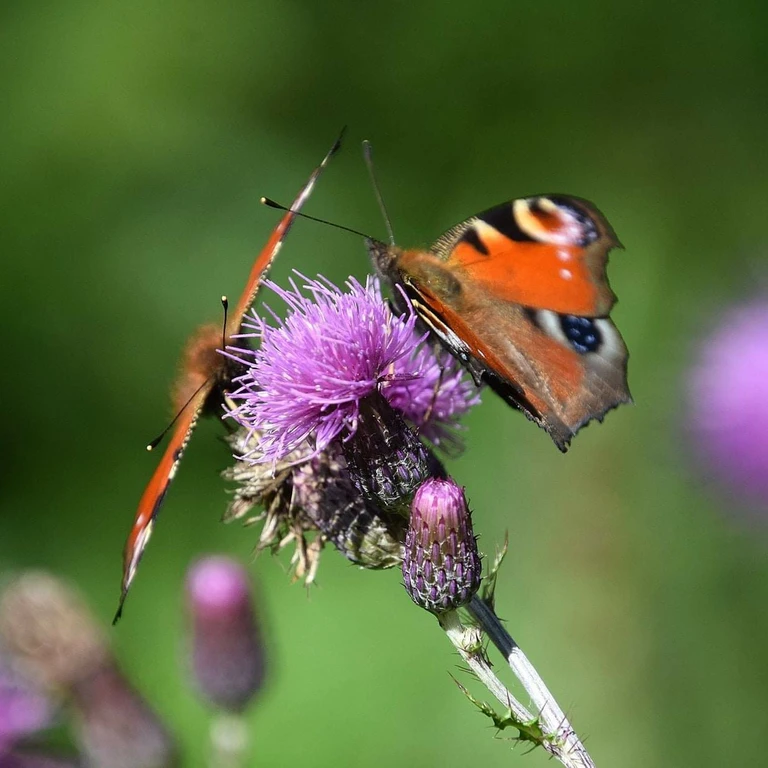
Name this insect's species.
Aglais io
